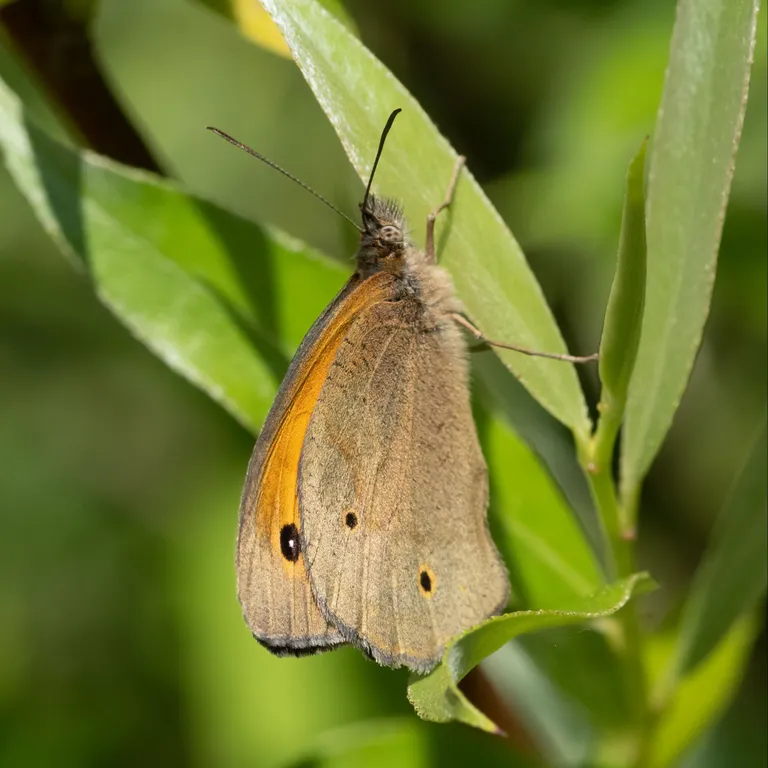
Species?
Maniola jurtina
